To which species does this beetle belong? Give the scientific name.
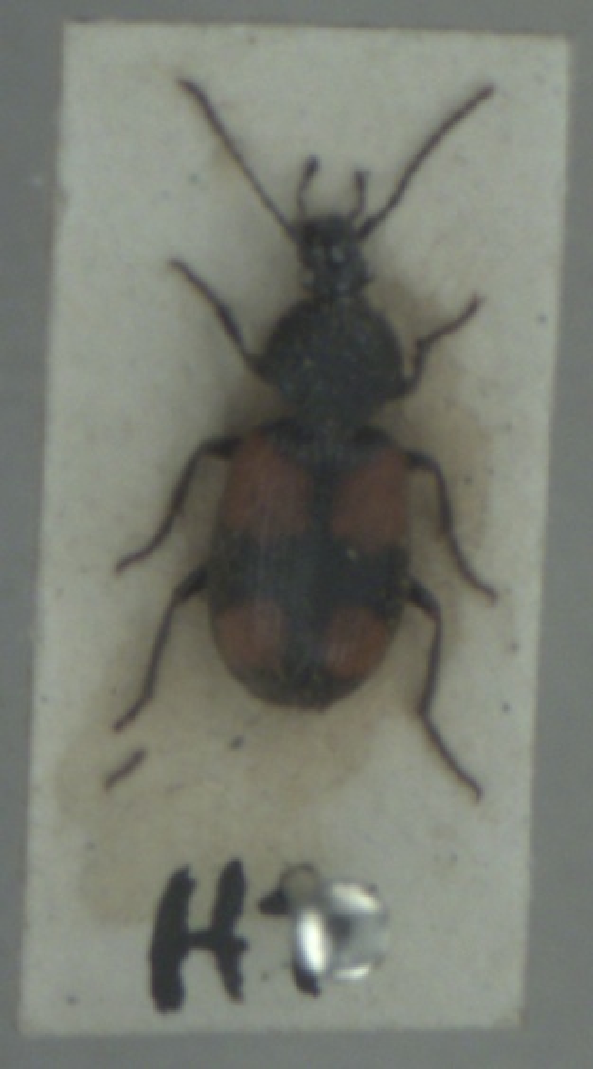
Panagaeus bipustulatus
